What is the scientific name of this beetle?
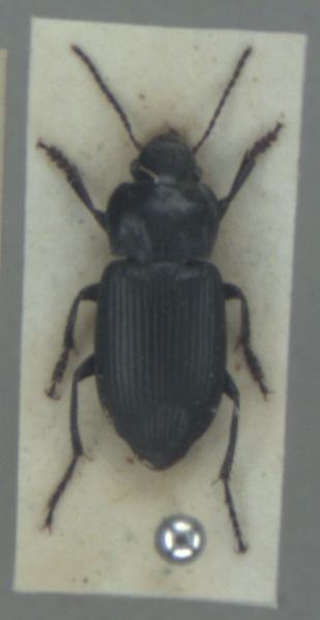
Anisodactylus nemorivagus
